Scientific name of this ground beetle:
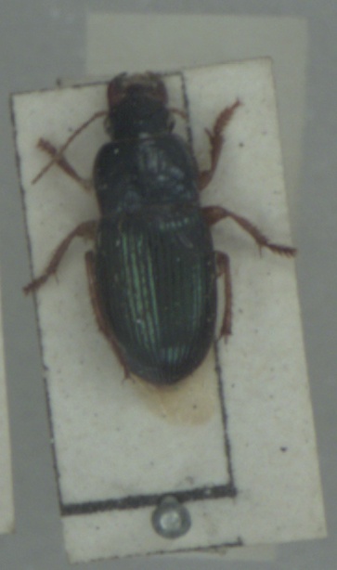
Harpalus rubripes
